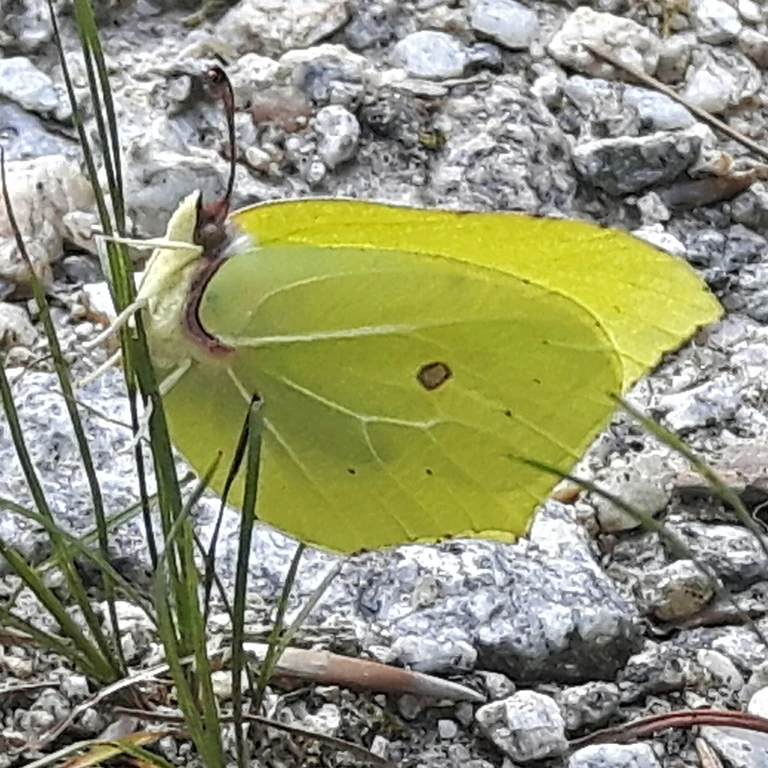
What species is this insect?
Gonepteryx rhamni
